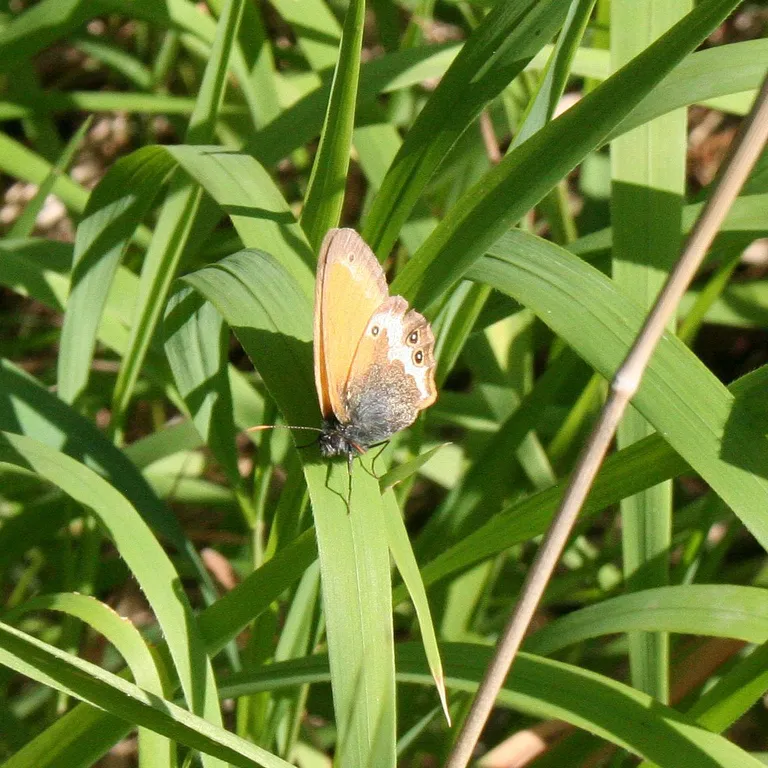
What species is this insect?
Coenonympha arcania
